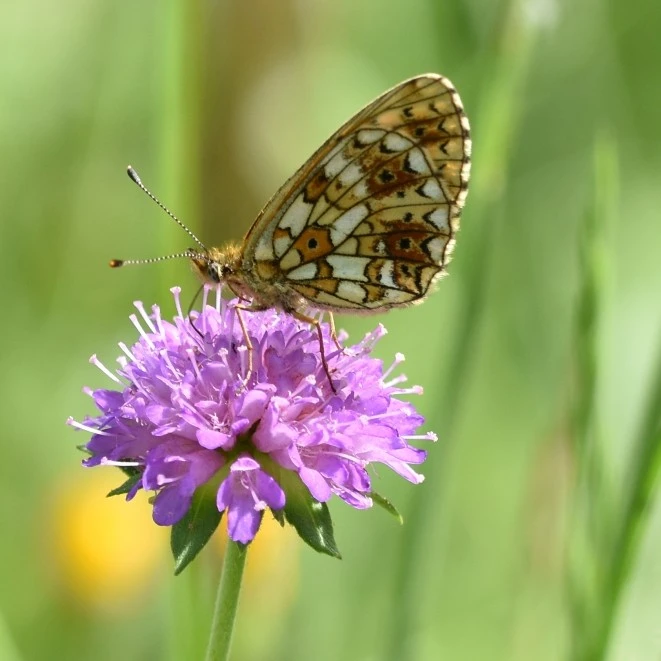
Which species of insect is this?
Boloria selene
